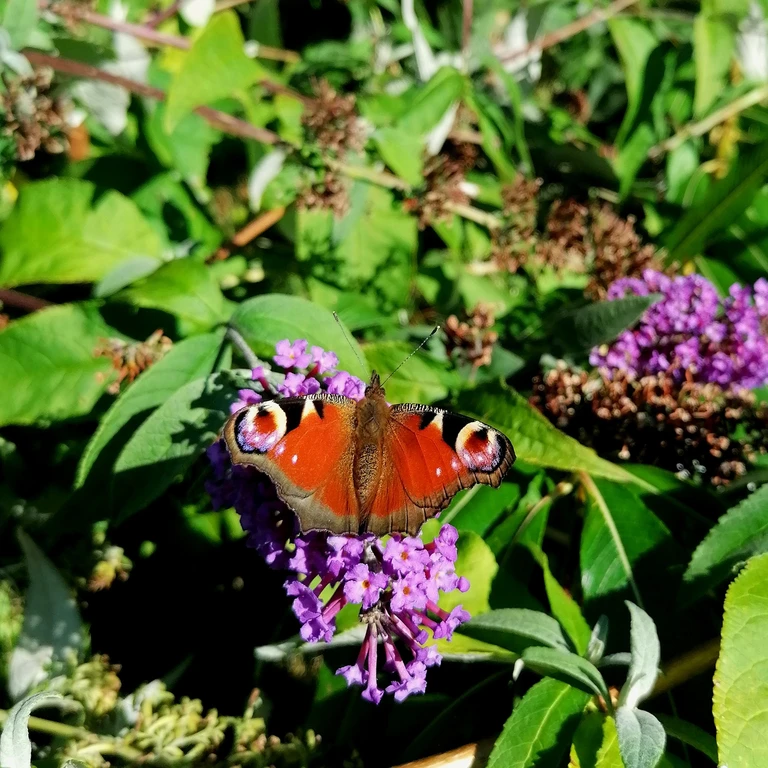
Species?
Aglais io
